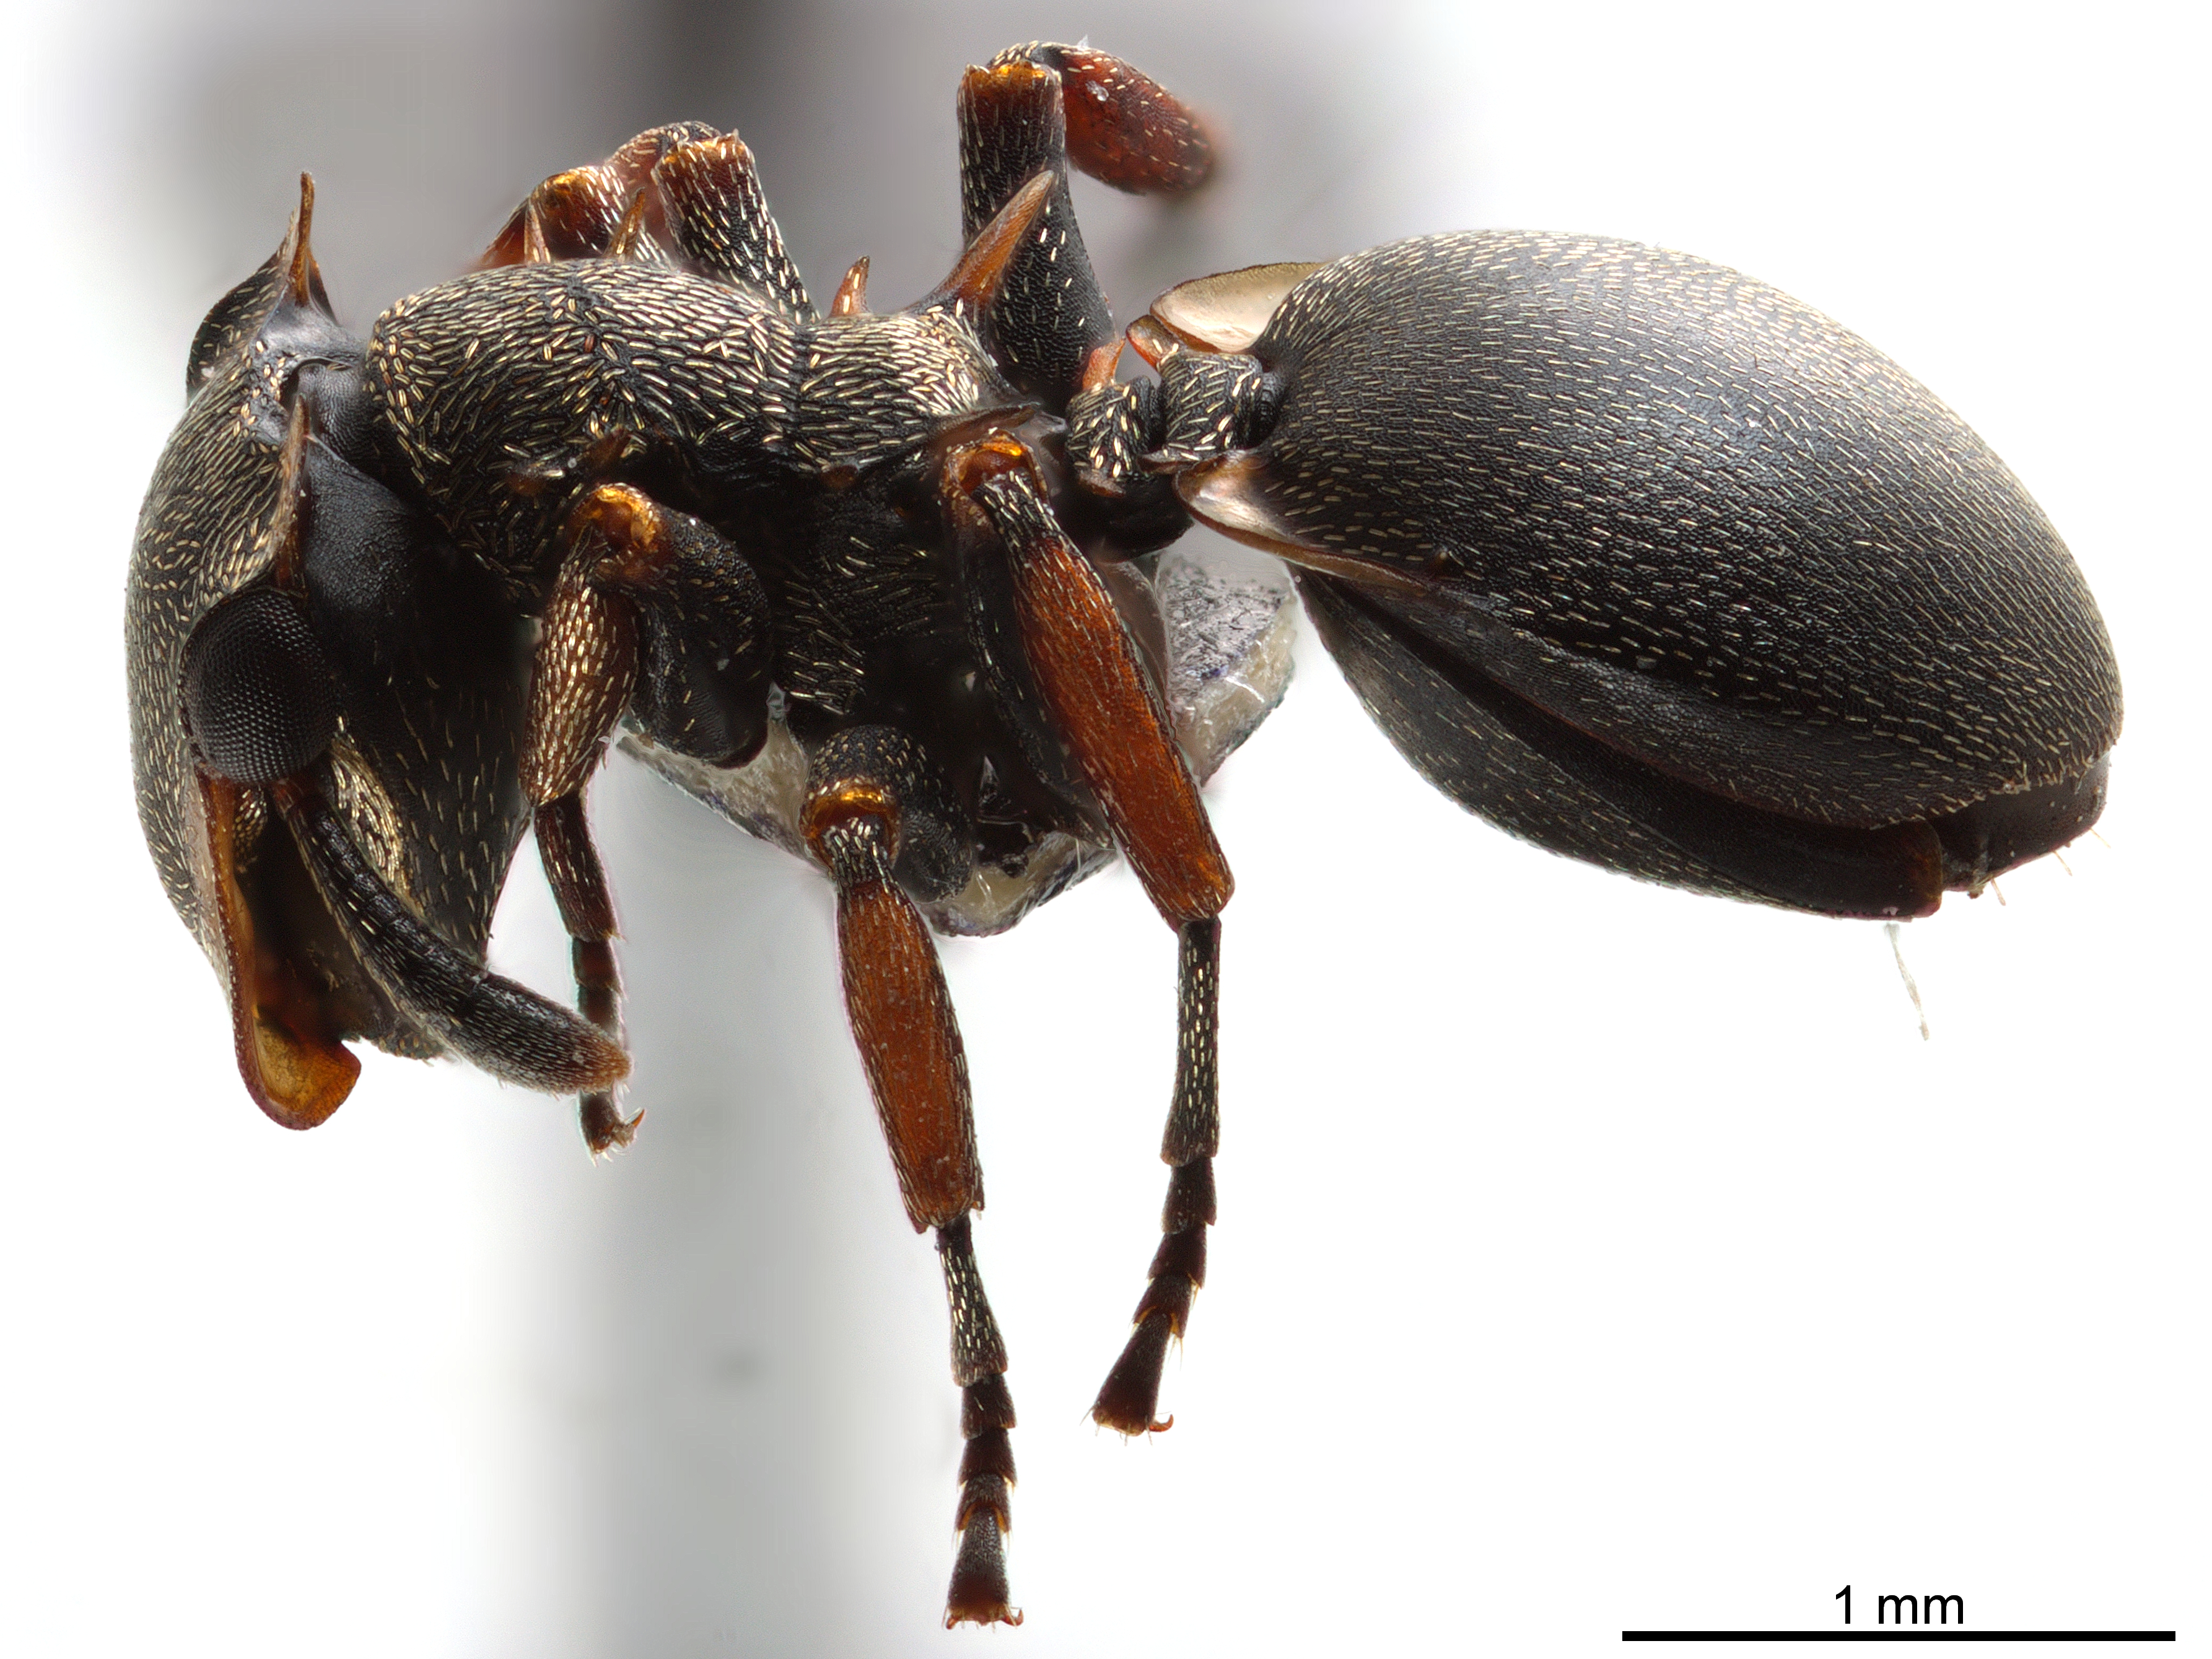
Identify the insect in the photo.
Cephalotes spinosus
